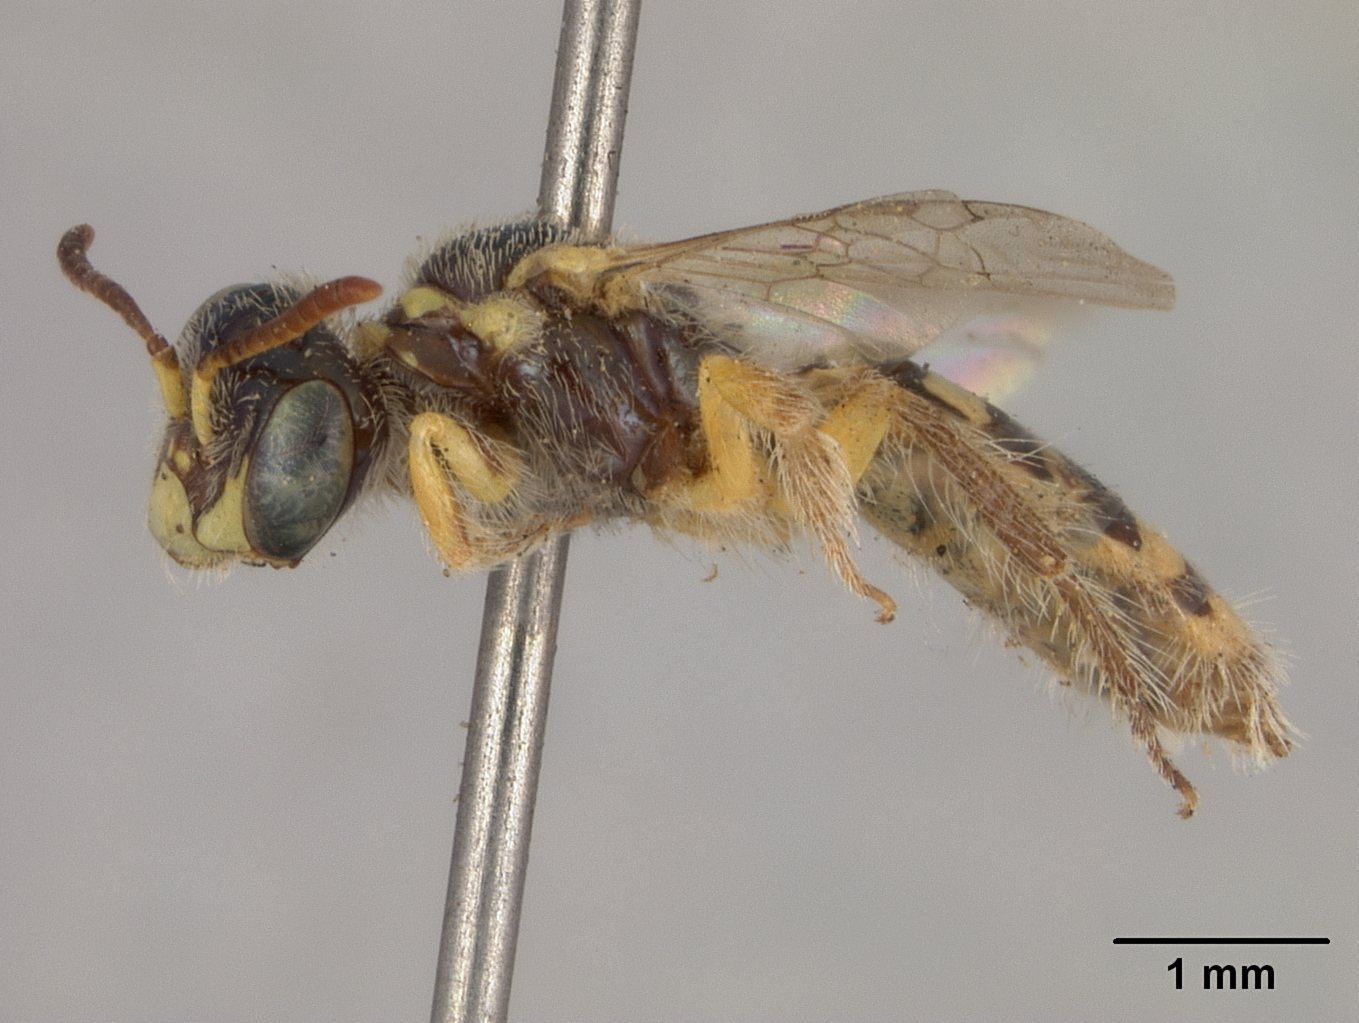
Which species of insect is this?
Perdita punctifrons
